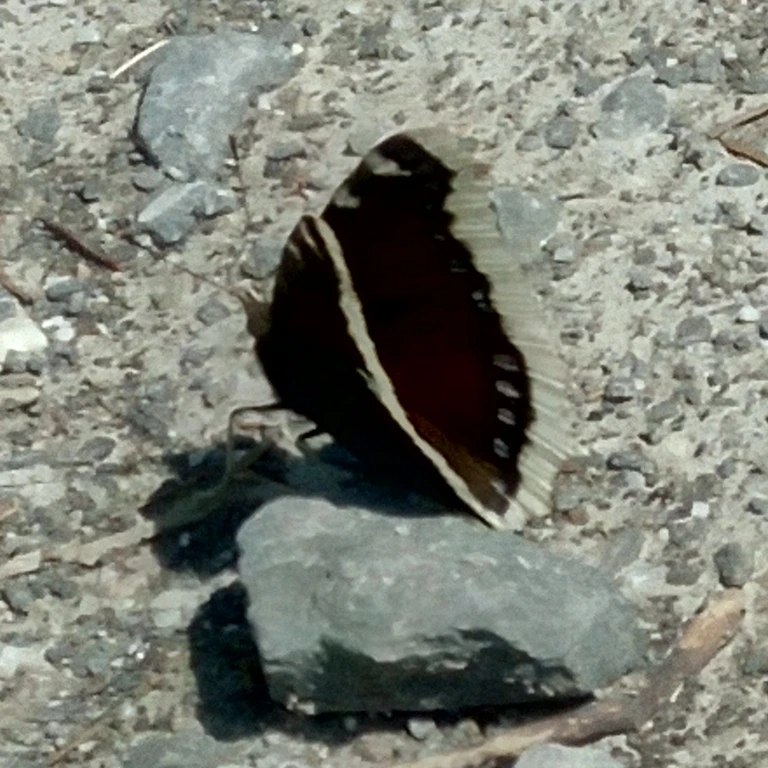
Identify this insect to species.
Nymphalis antiopa
